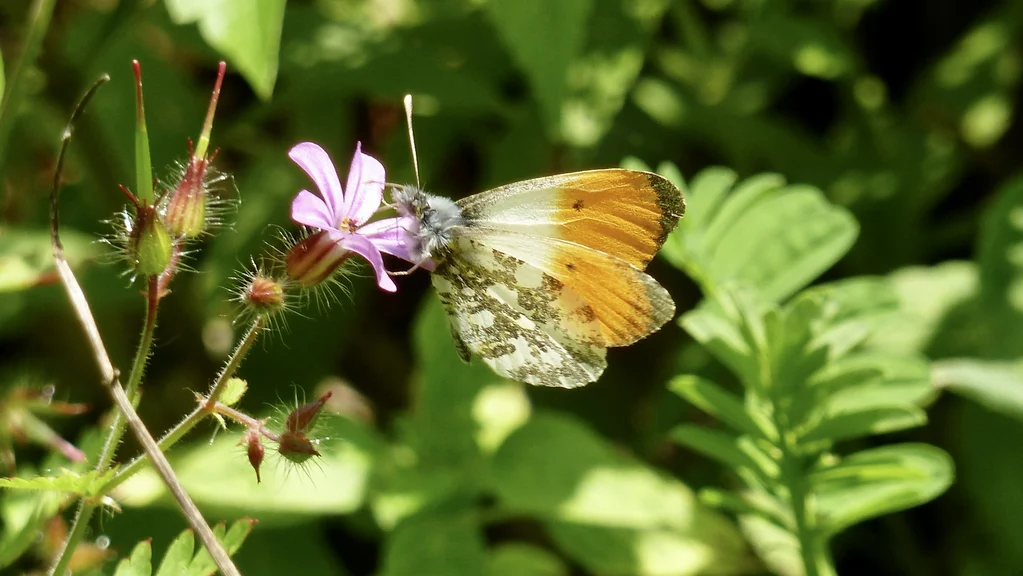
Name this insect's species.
Anthocharis cardamines
